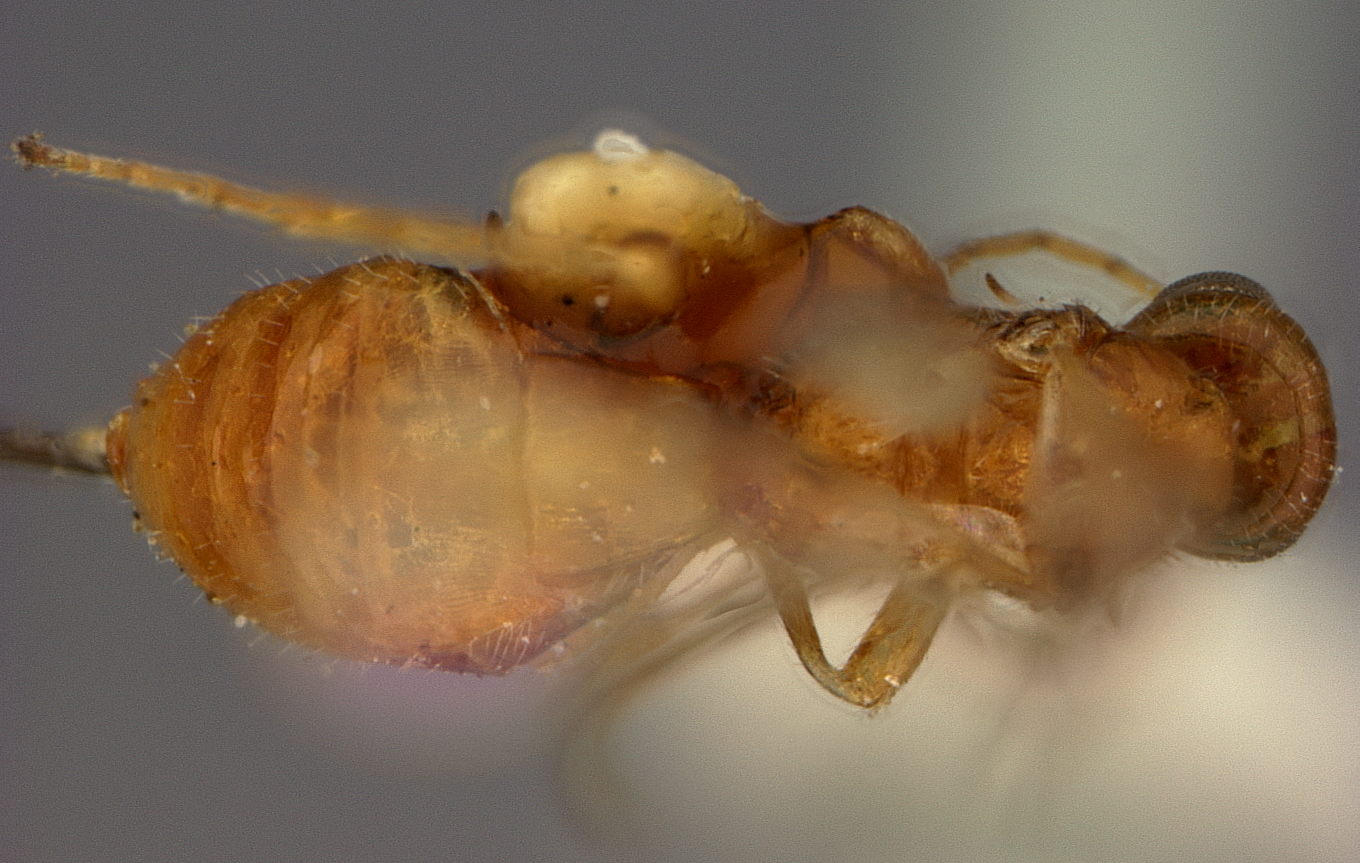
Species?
Caenophanes koebele
